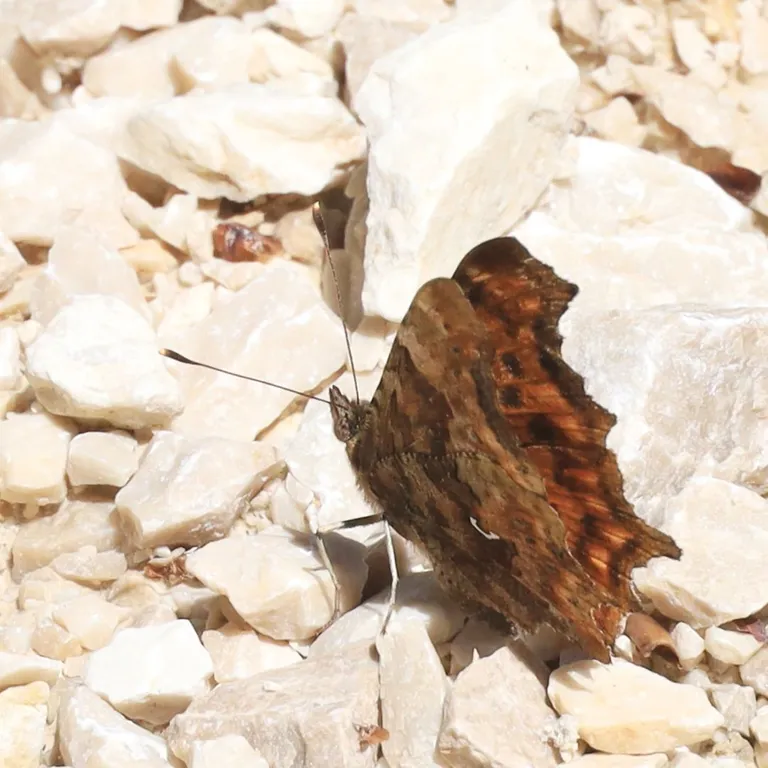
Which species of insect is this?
Polygonia c-album
